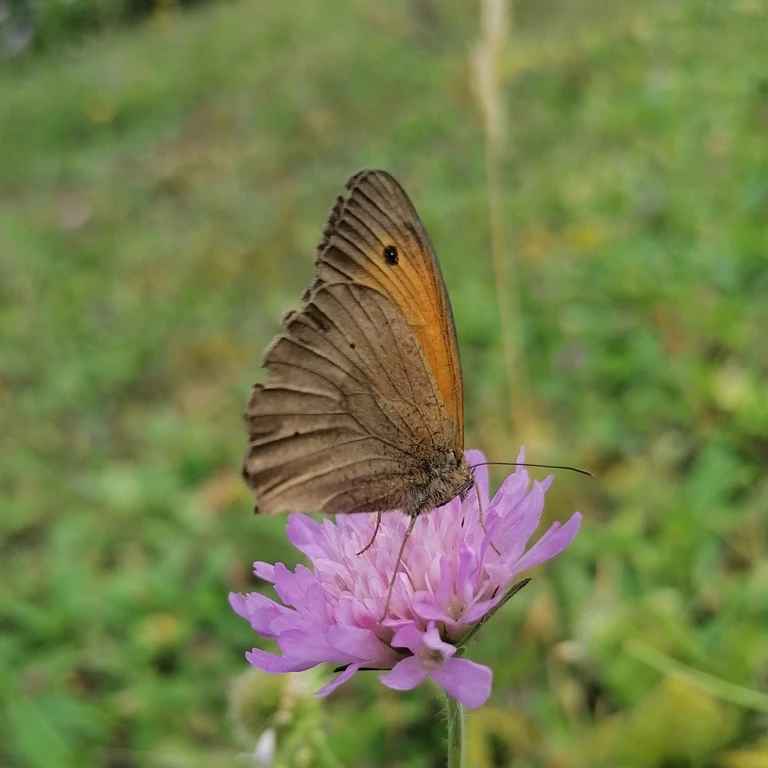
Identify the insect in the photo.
Maniola jurtina
